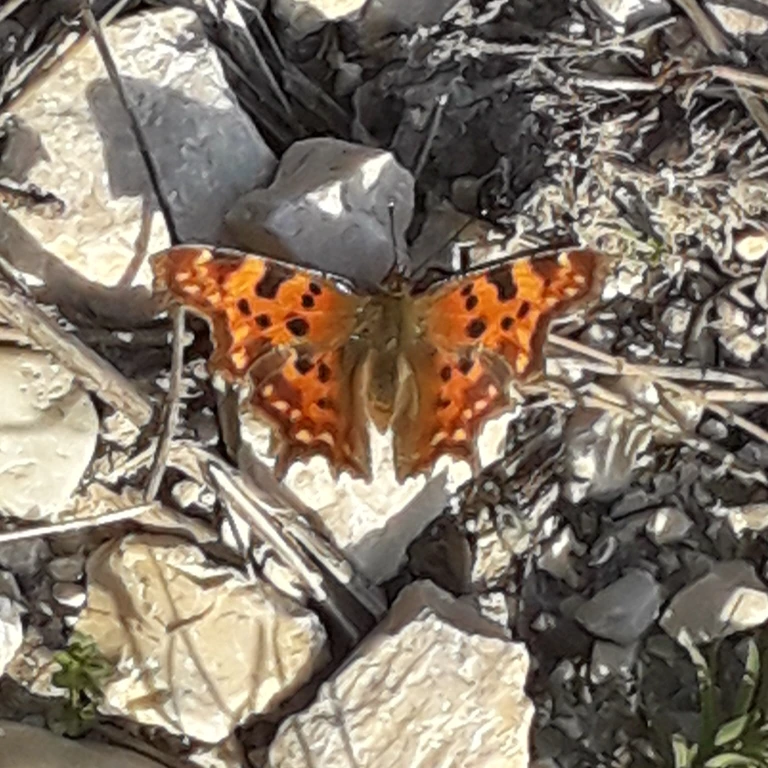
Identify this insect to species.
Polygonia c-album
